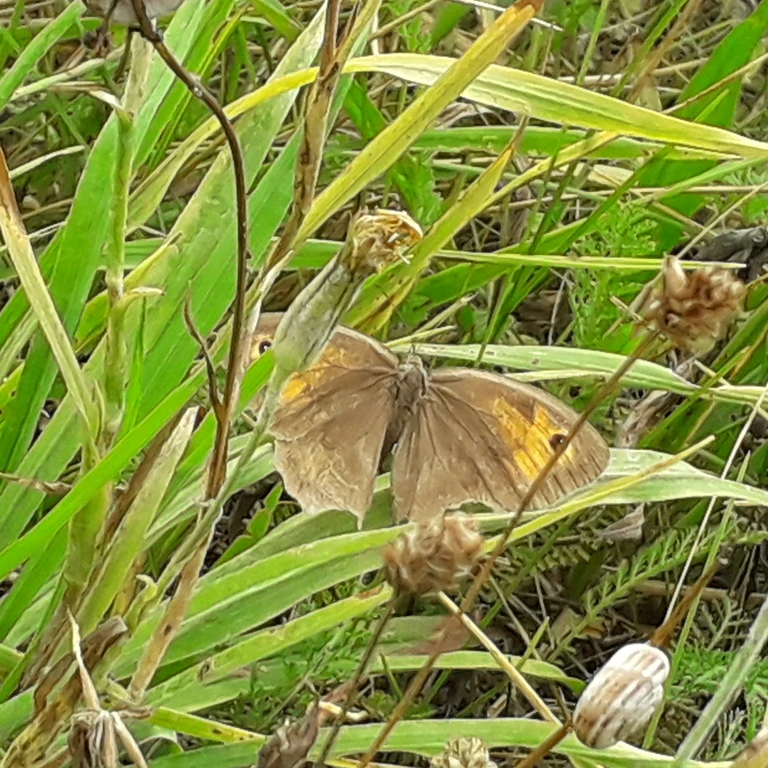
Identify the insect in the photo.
Maniola jurtina
